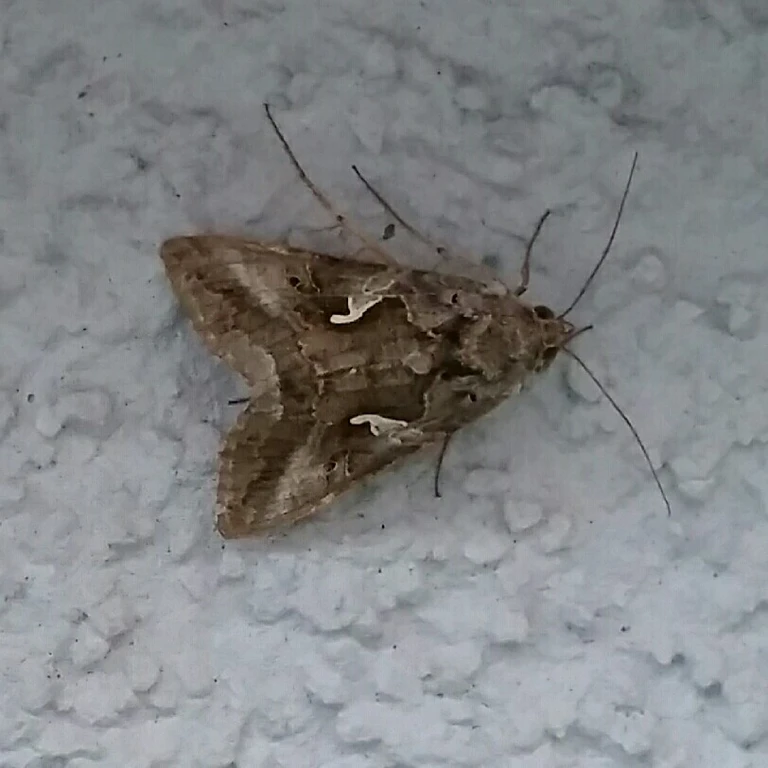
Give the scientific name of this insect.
Autographa gamma
